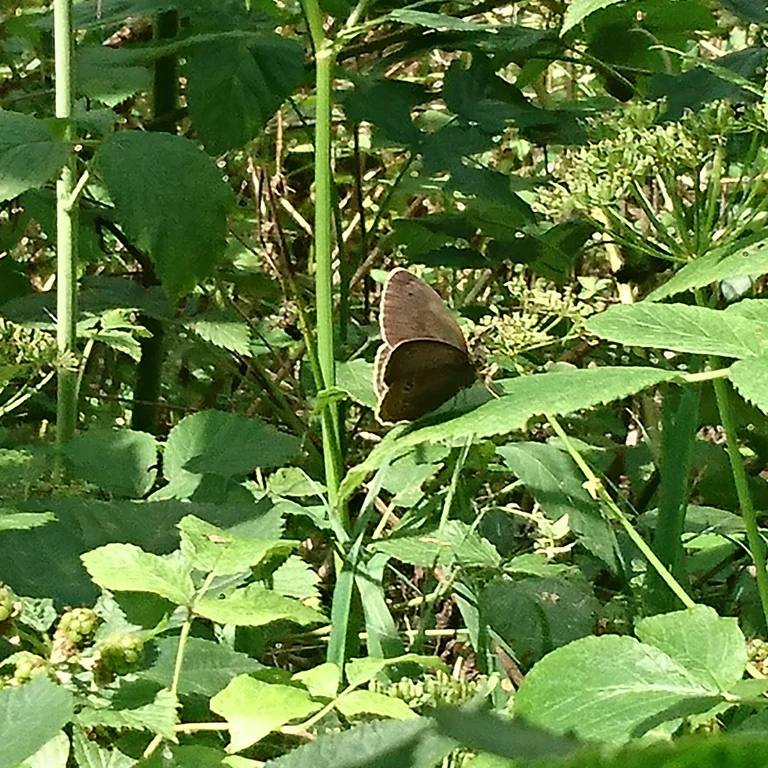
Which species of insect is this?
Aphantopus hyperantus
